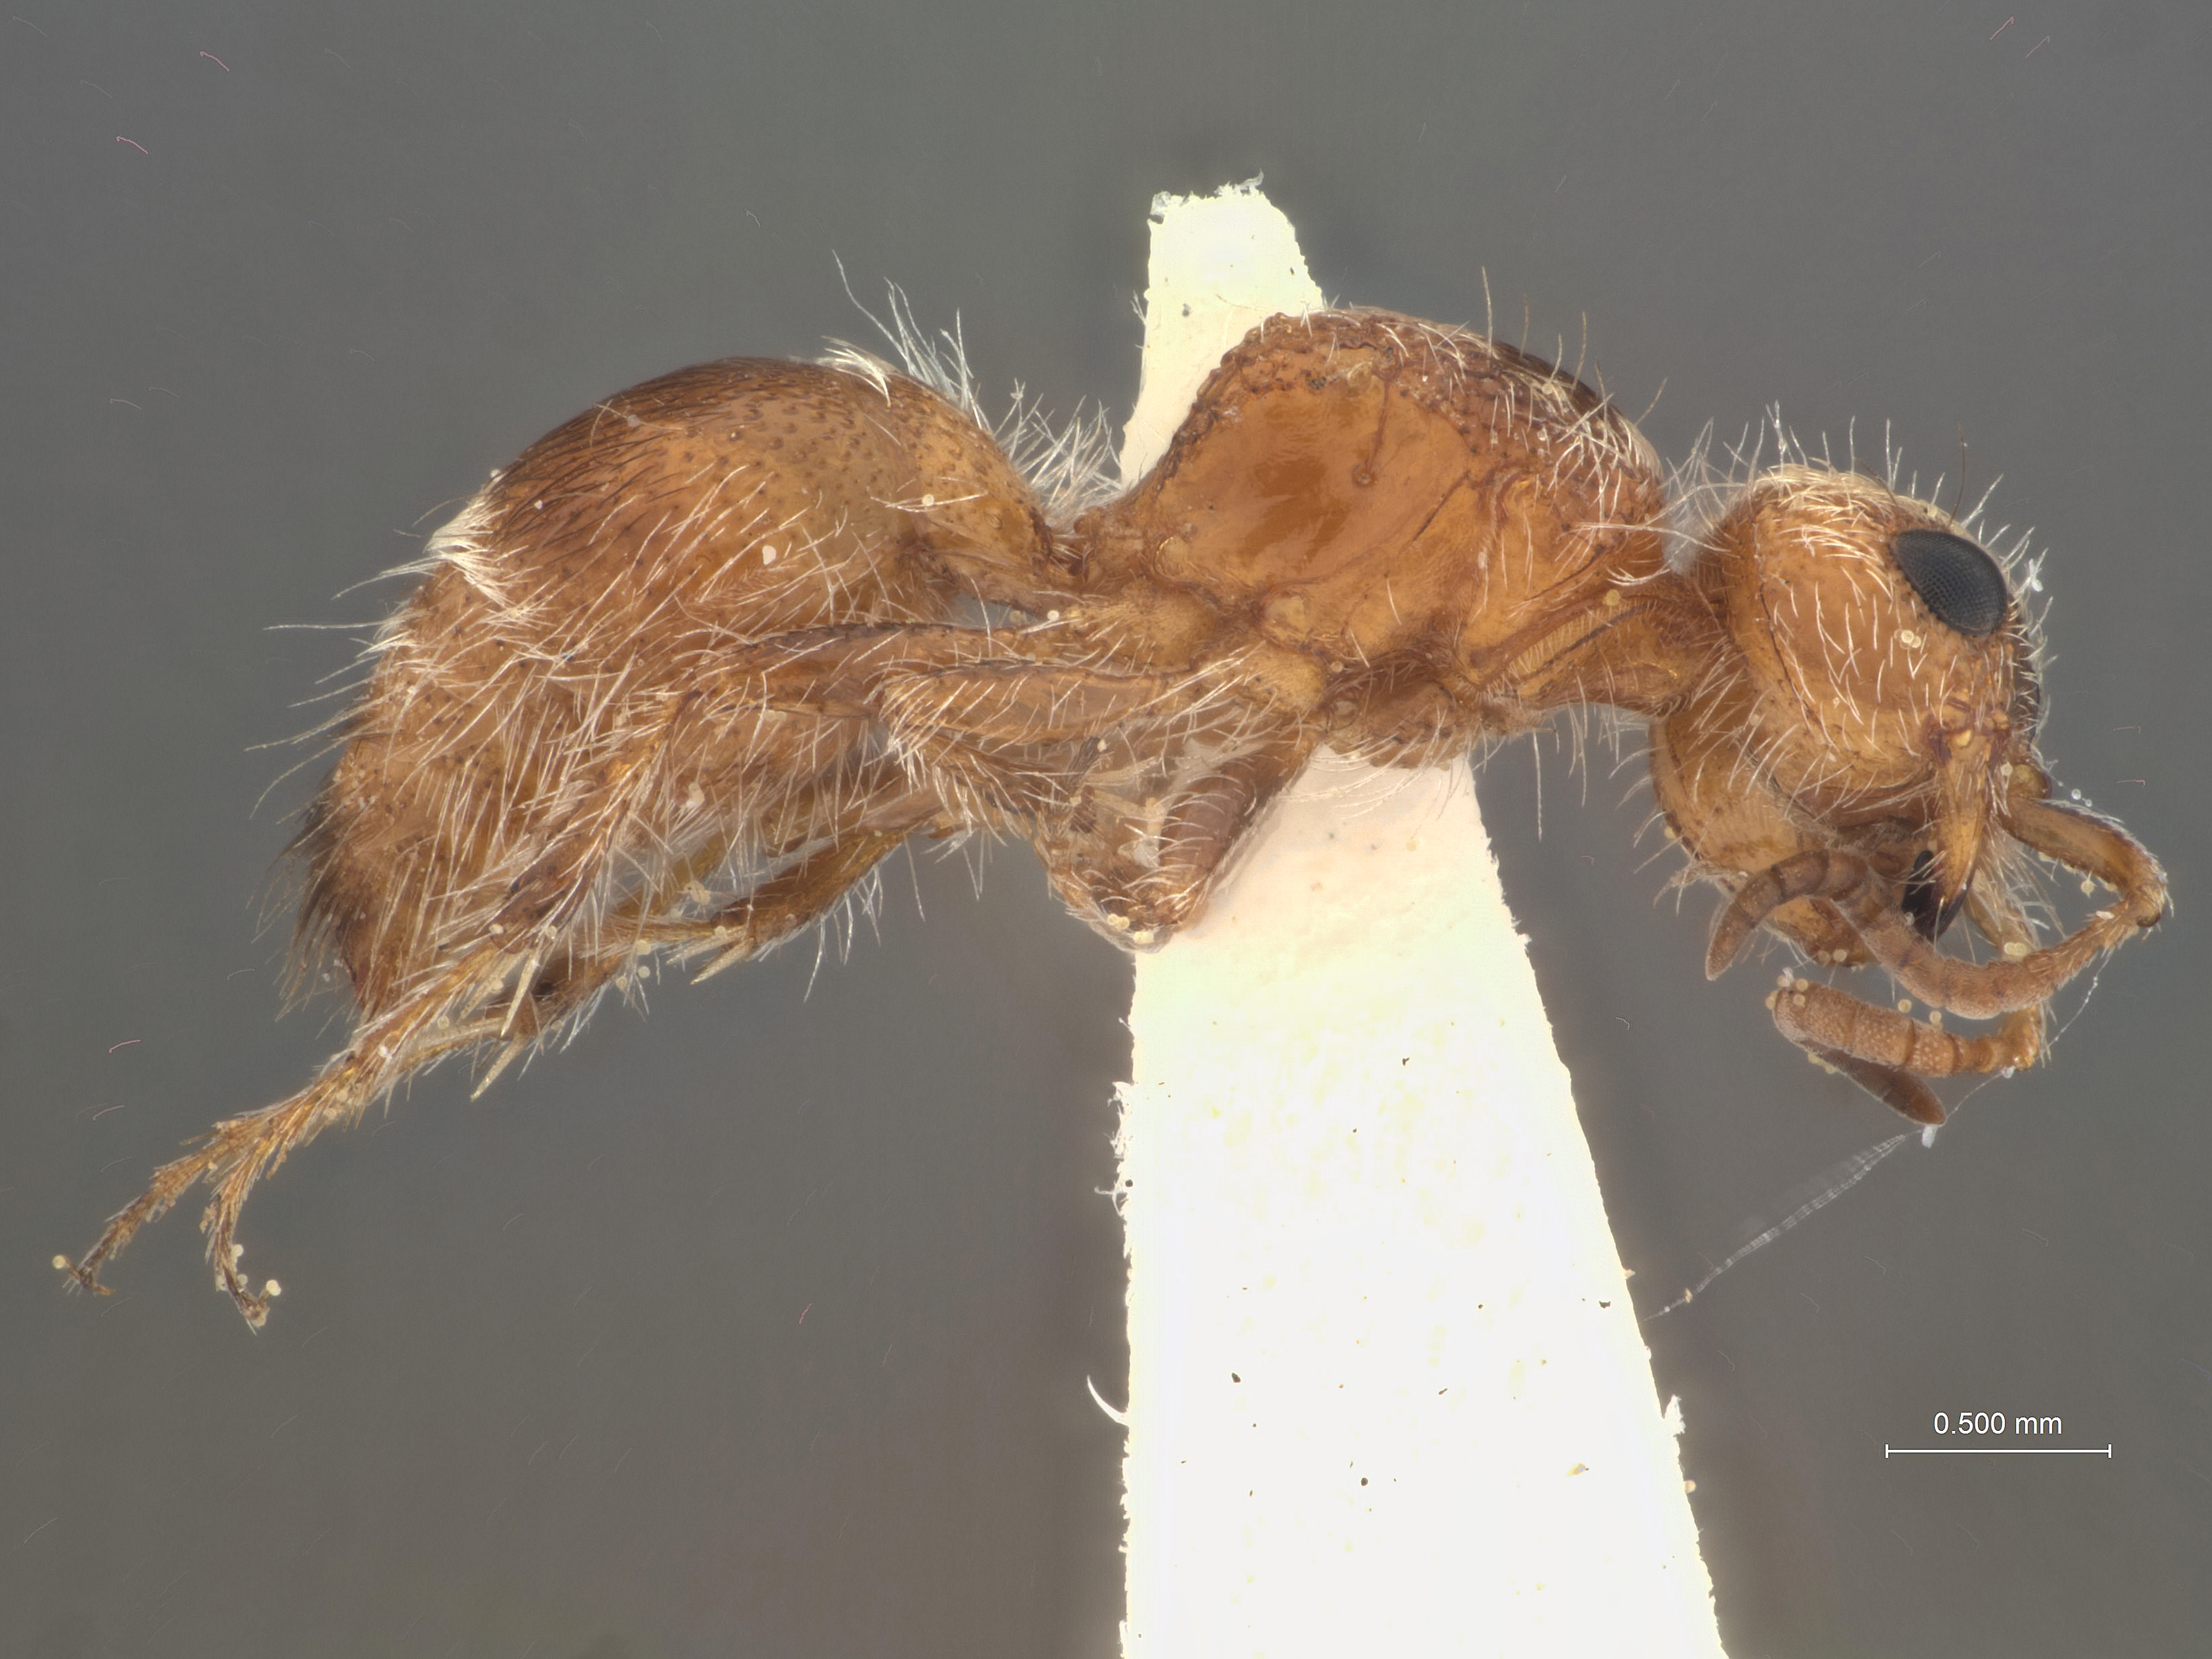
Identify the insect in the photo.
Pseudomethoca perditrix
